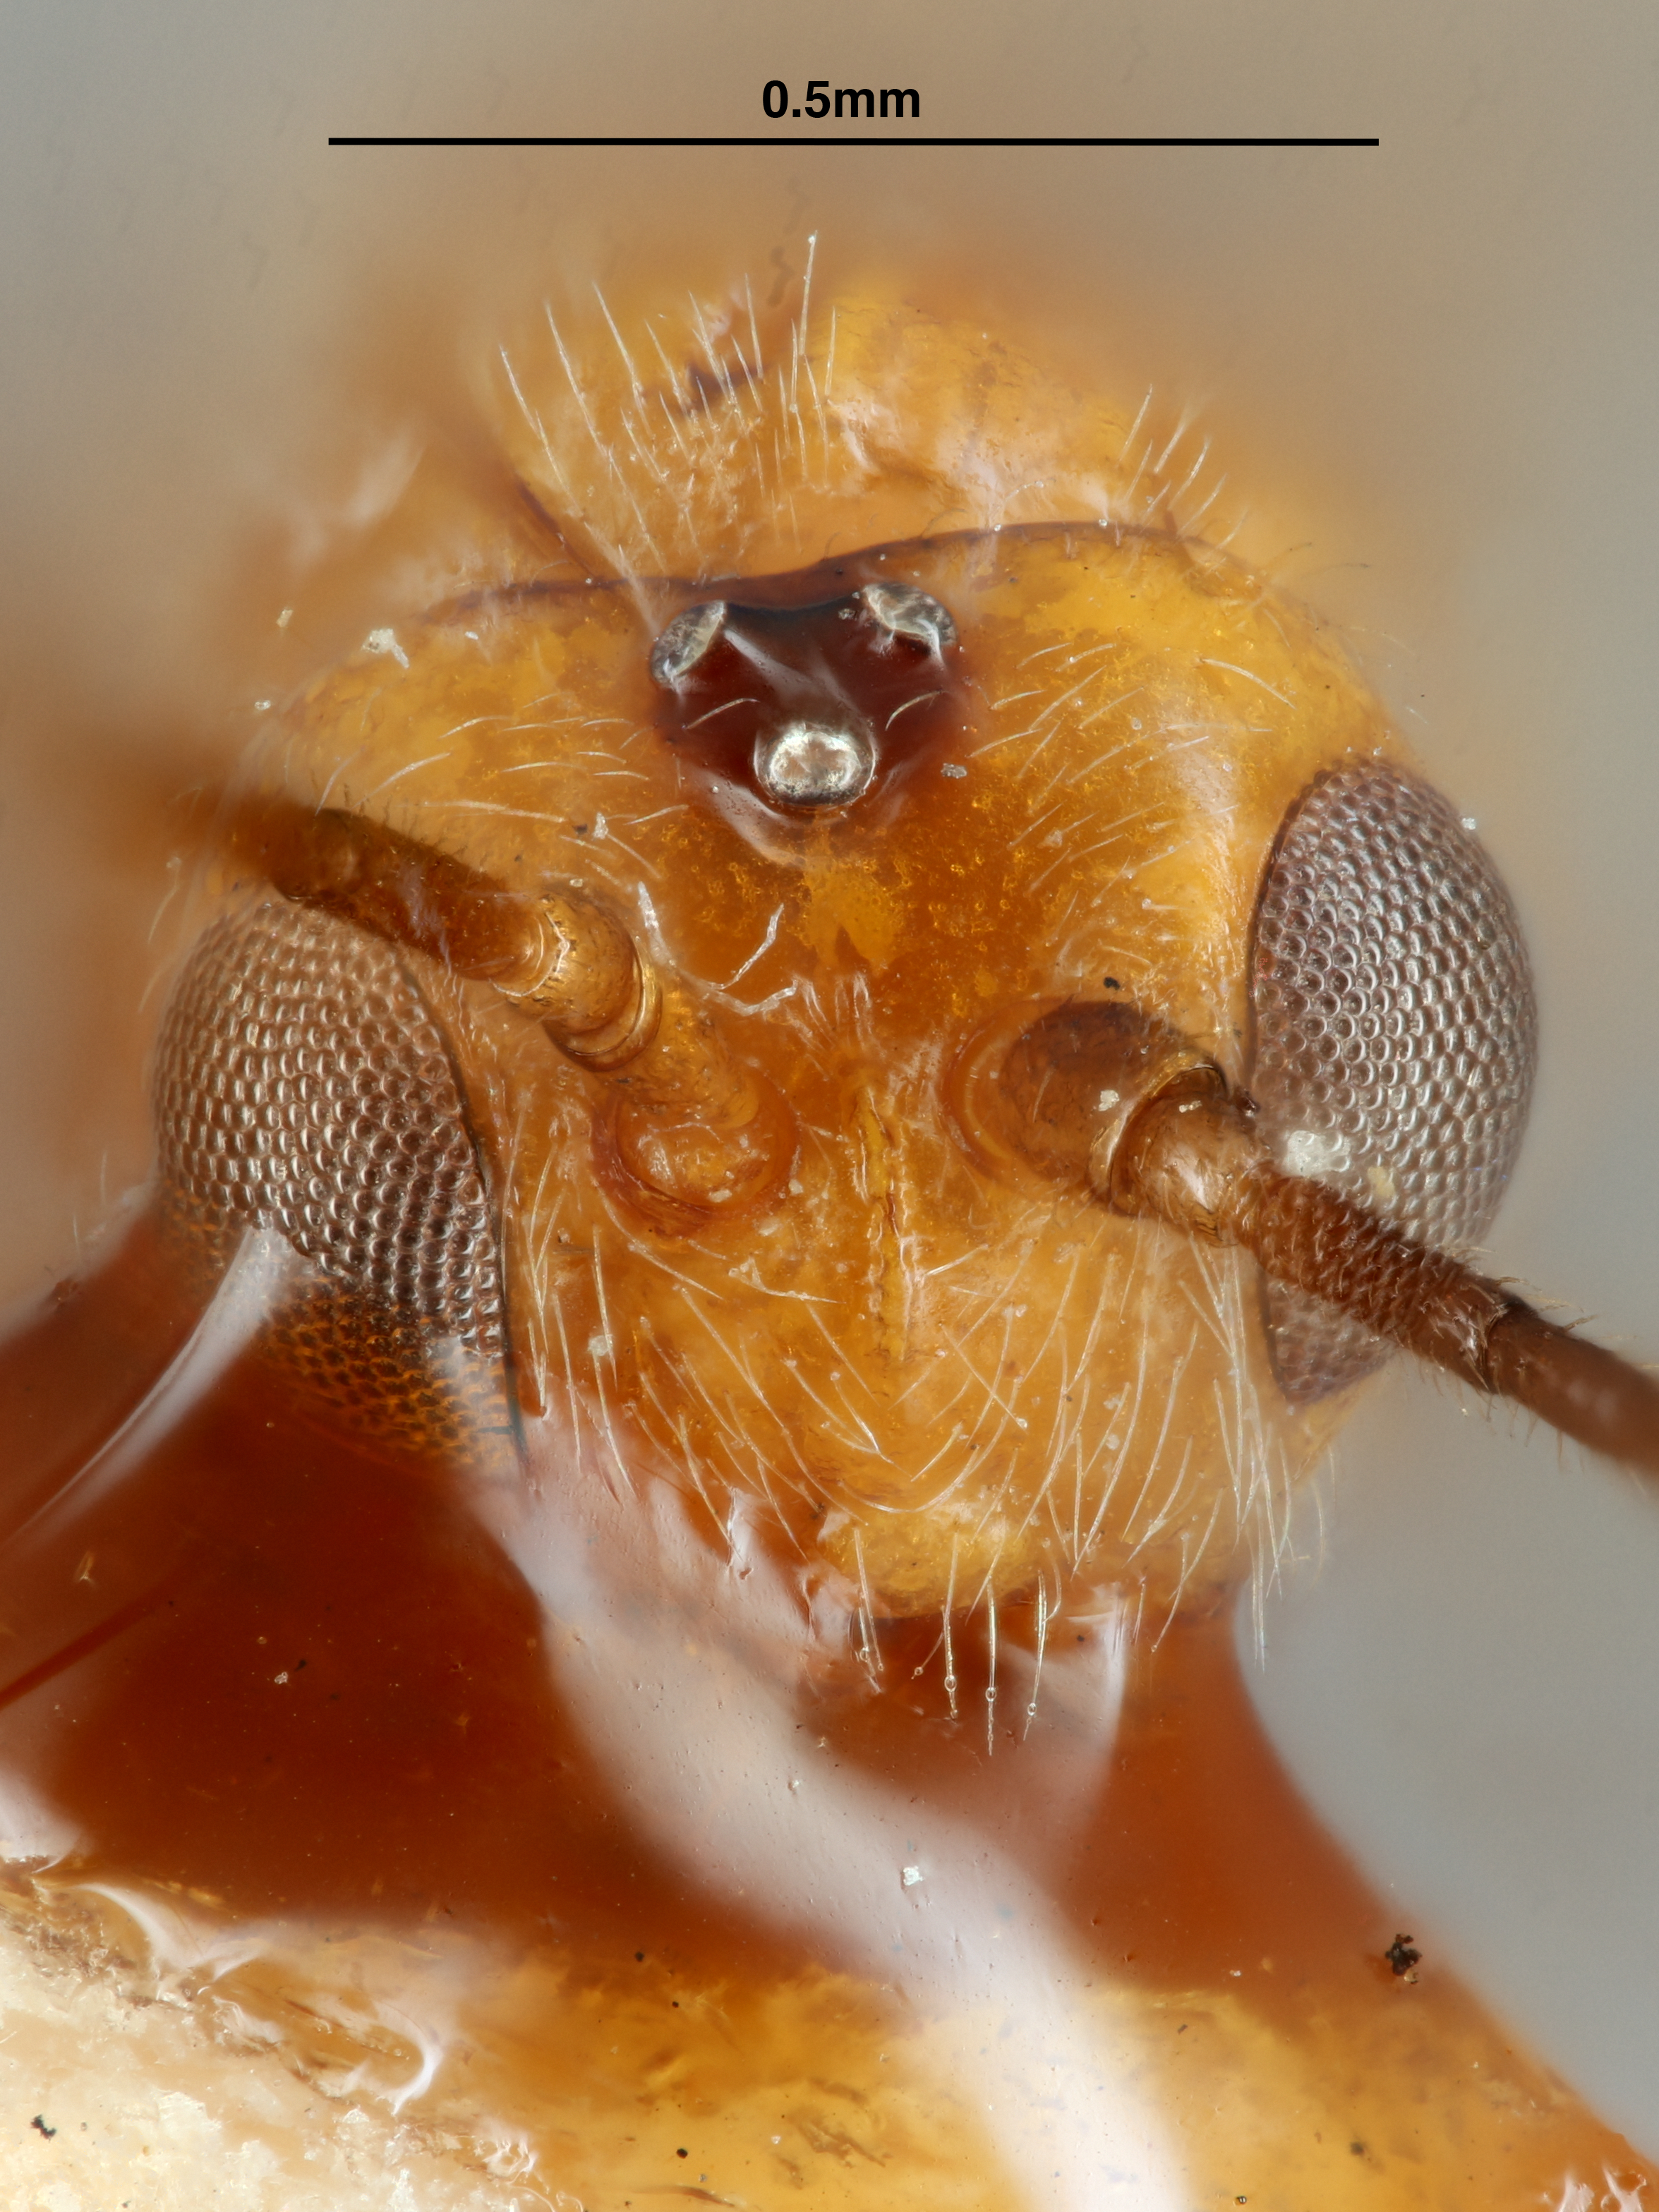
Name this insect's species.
Opius philippinensis
